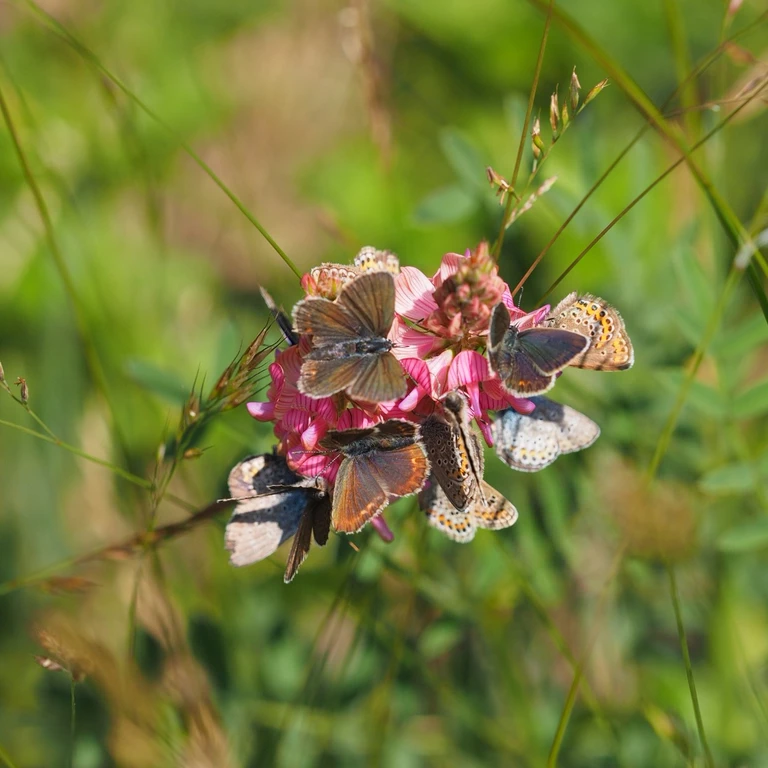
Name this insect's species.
Plebejus argus
